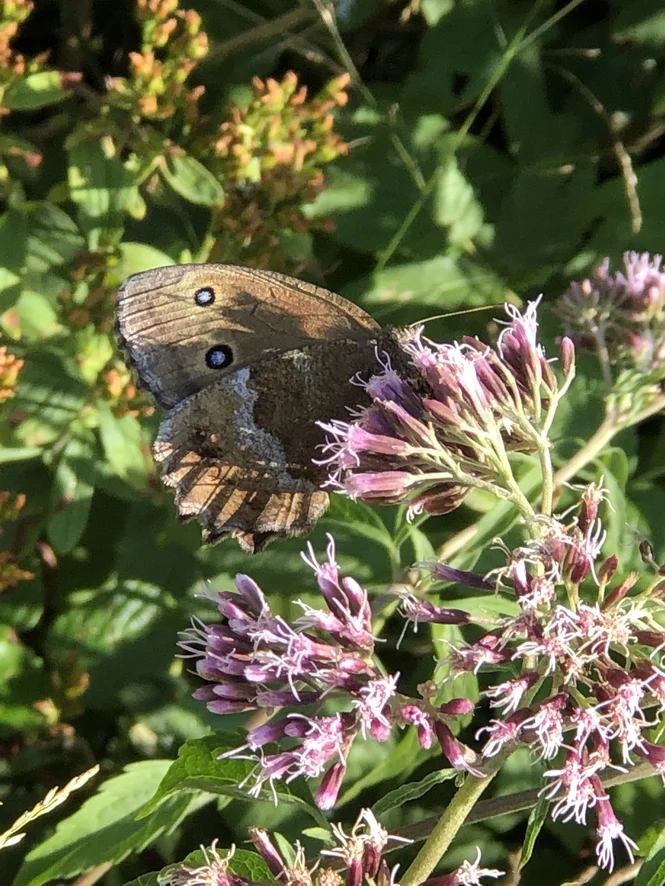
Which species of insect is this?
Minois dryas
